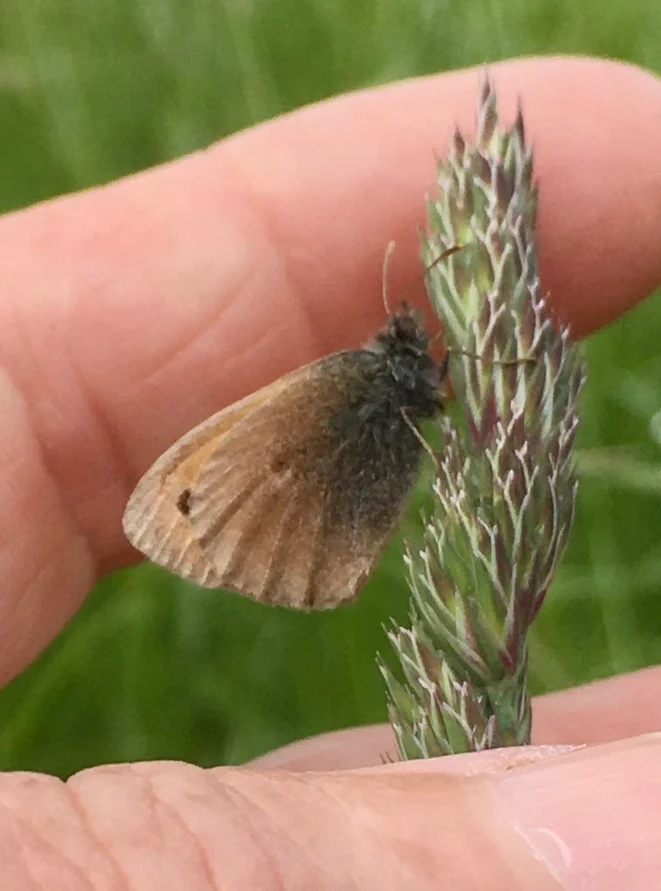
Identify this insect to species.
Coenonympha pamphilus
